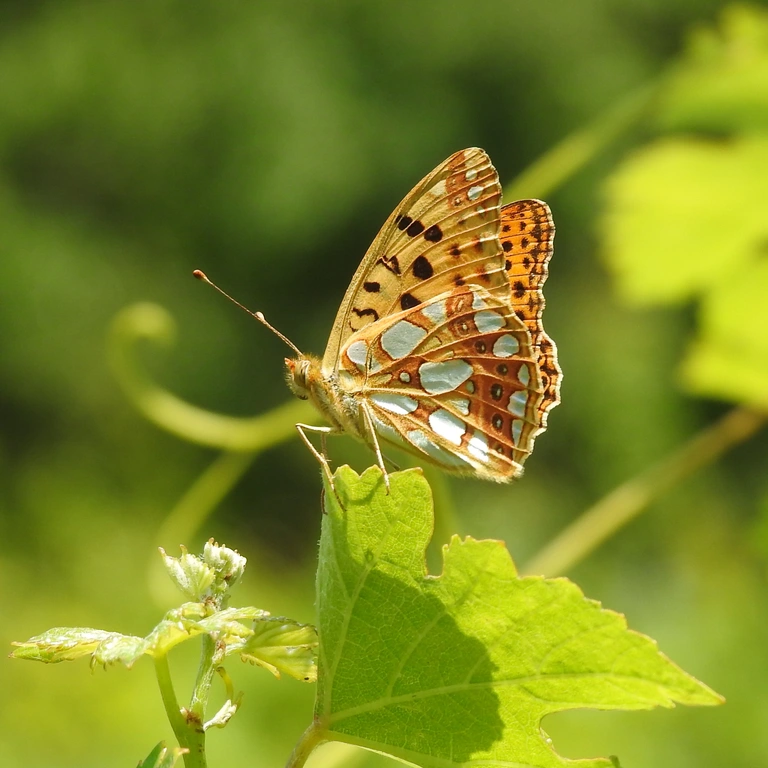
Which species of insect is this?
Issoria lathonia
